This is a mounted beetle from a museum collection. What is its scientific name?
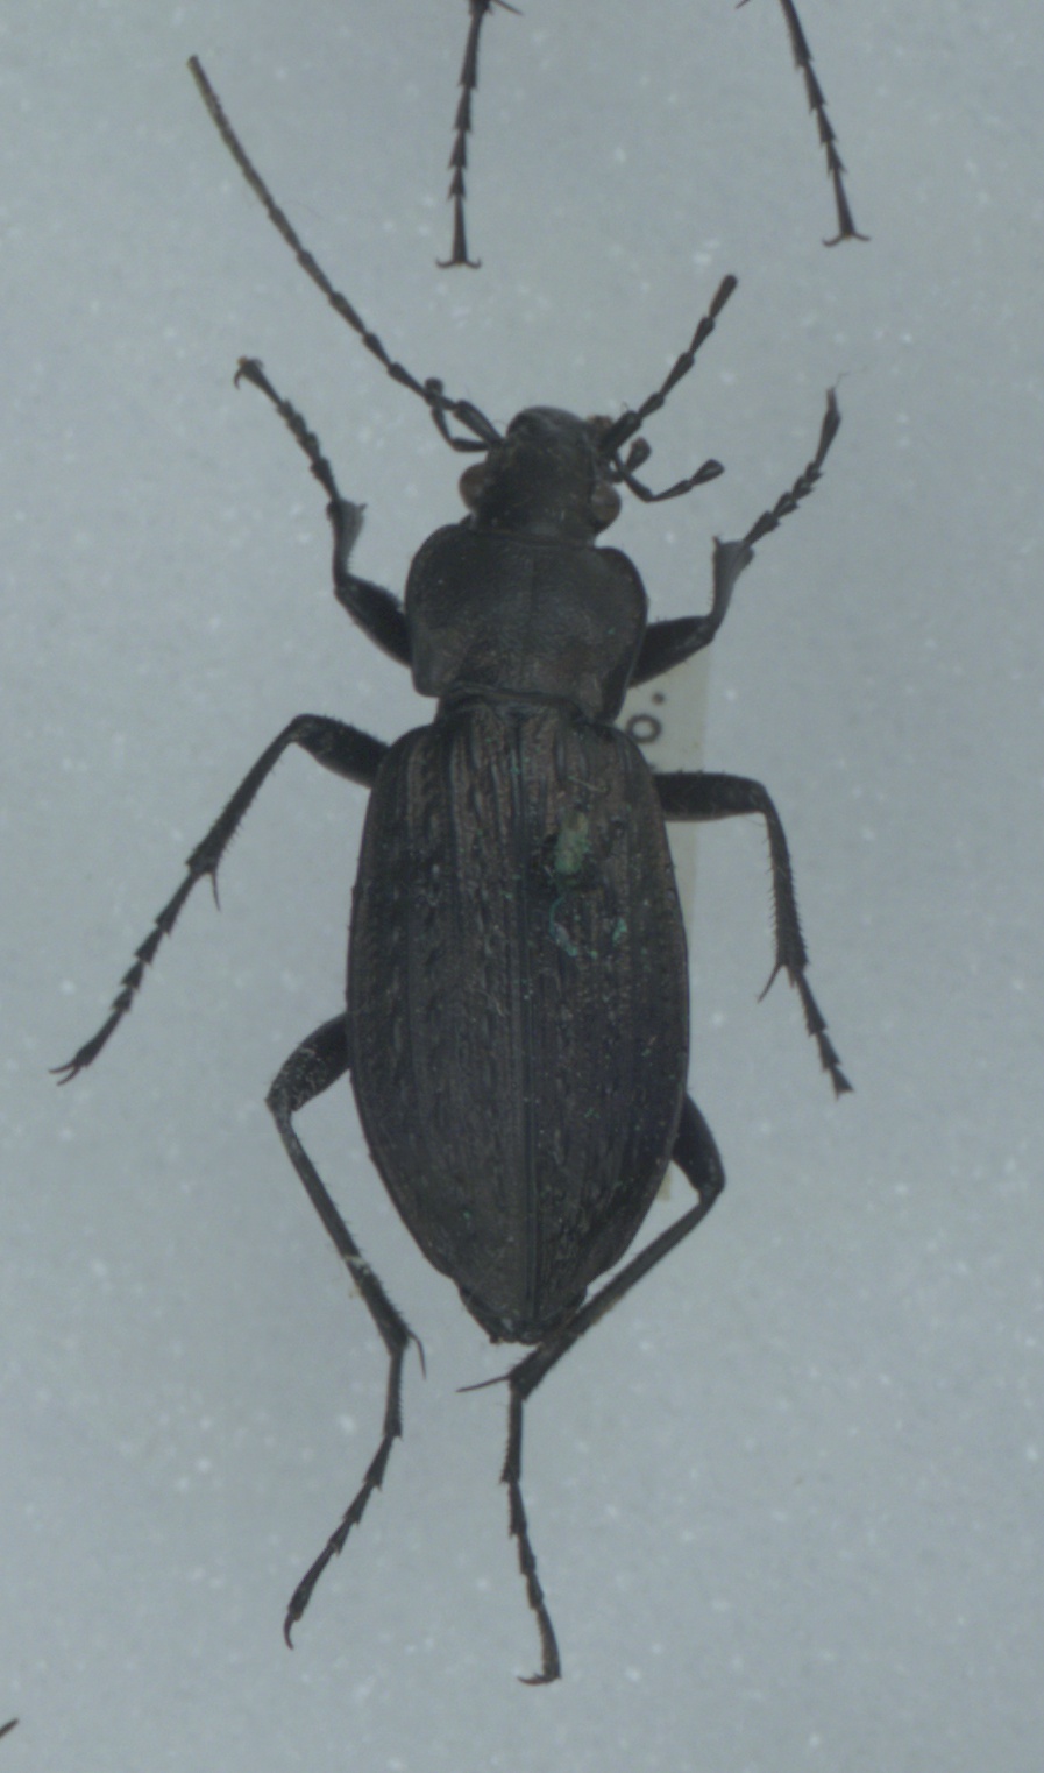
Carabus granulatus
